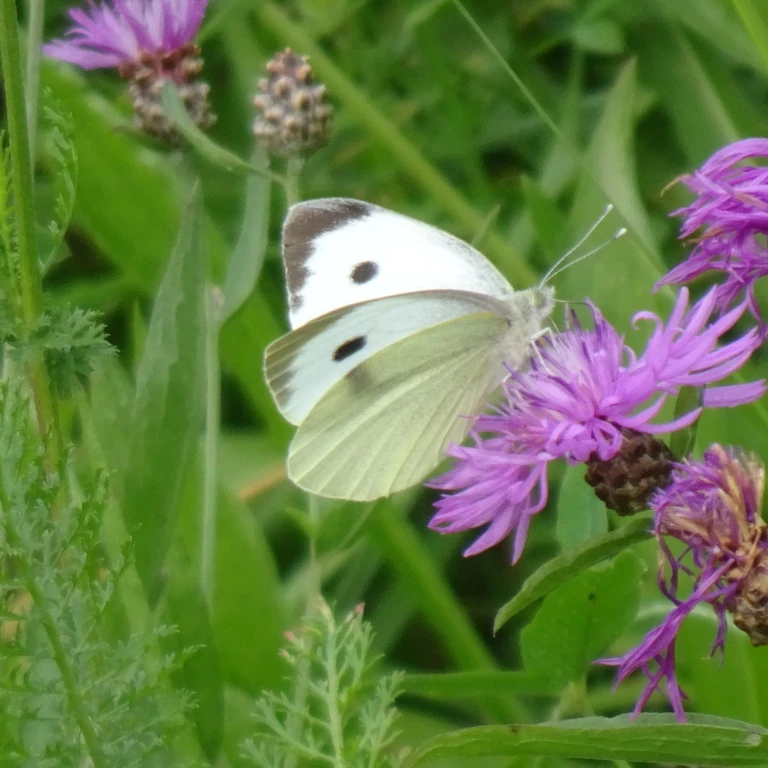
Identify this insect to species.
Pieris brassicae
